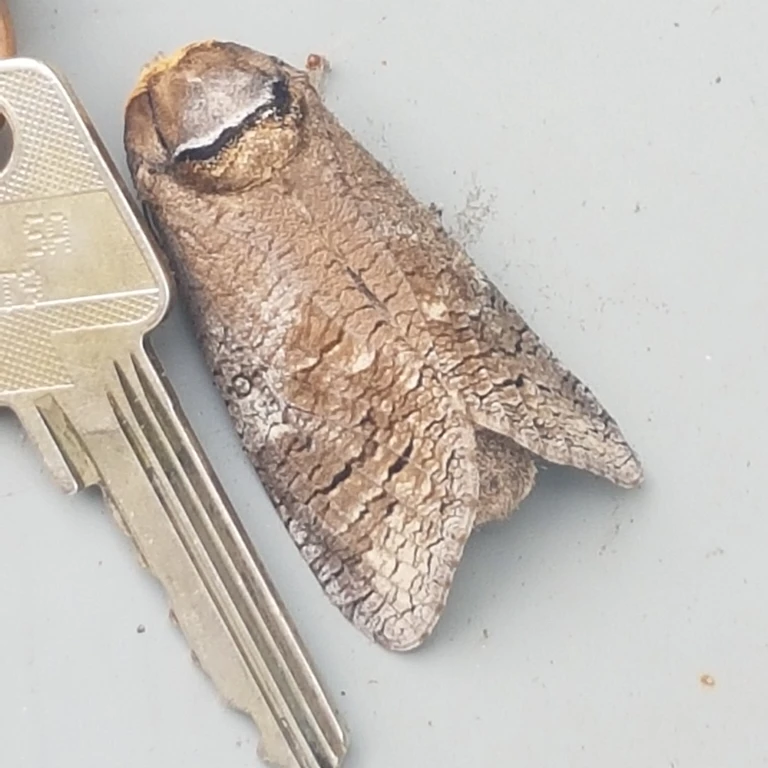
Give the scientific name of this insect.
Cossus cossus
